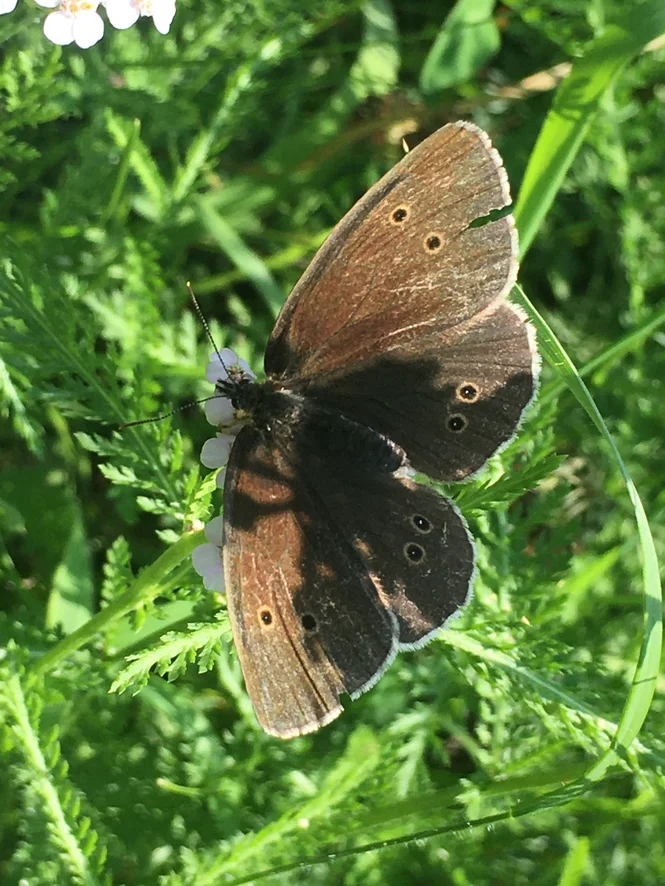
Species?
Aphantopus hyperantus
